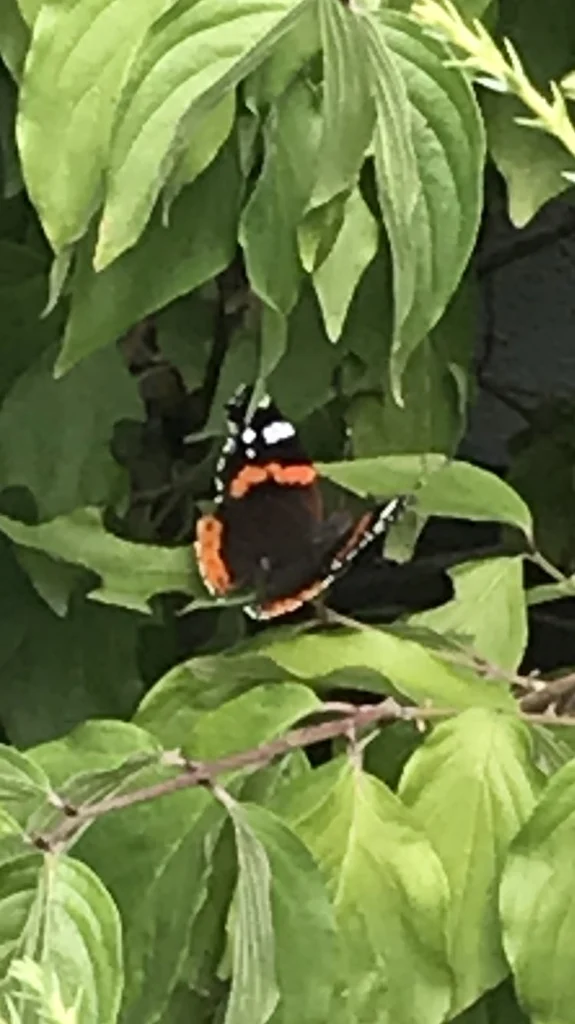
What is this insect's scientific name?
Vanessa atalanta
